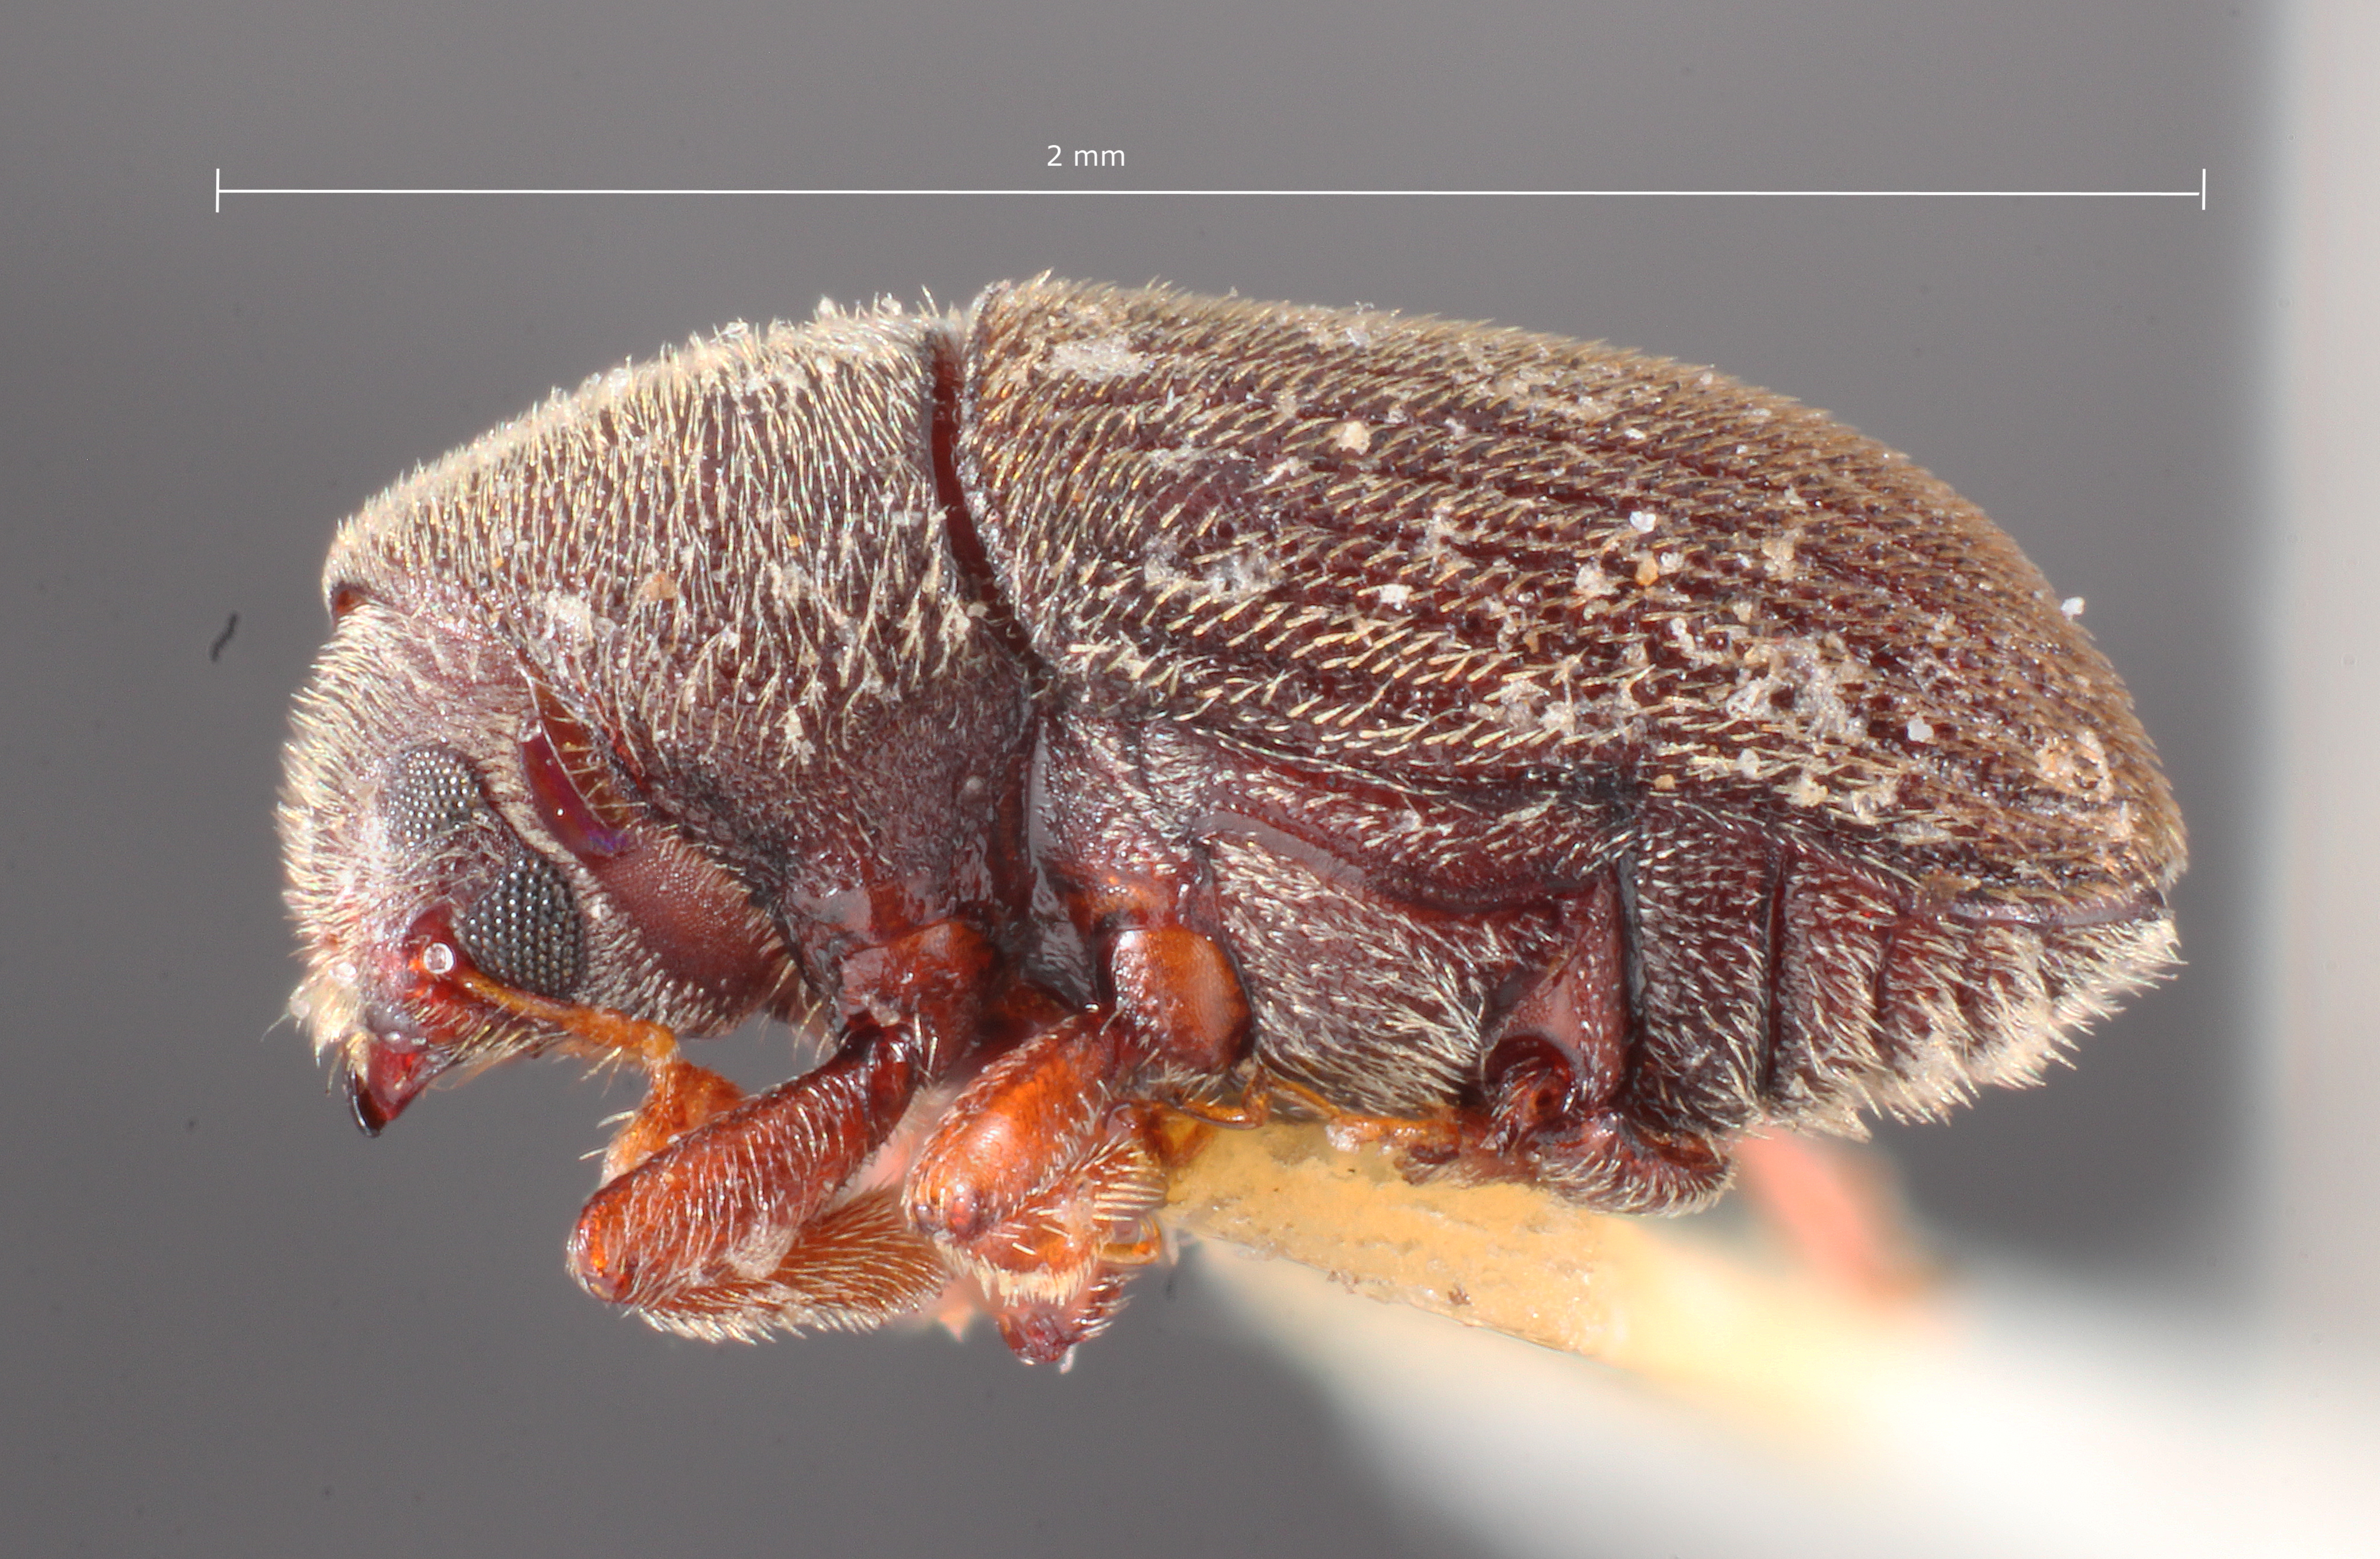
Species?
Phrixosoma minor
